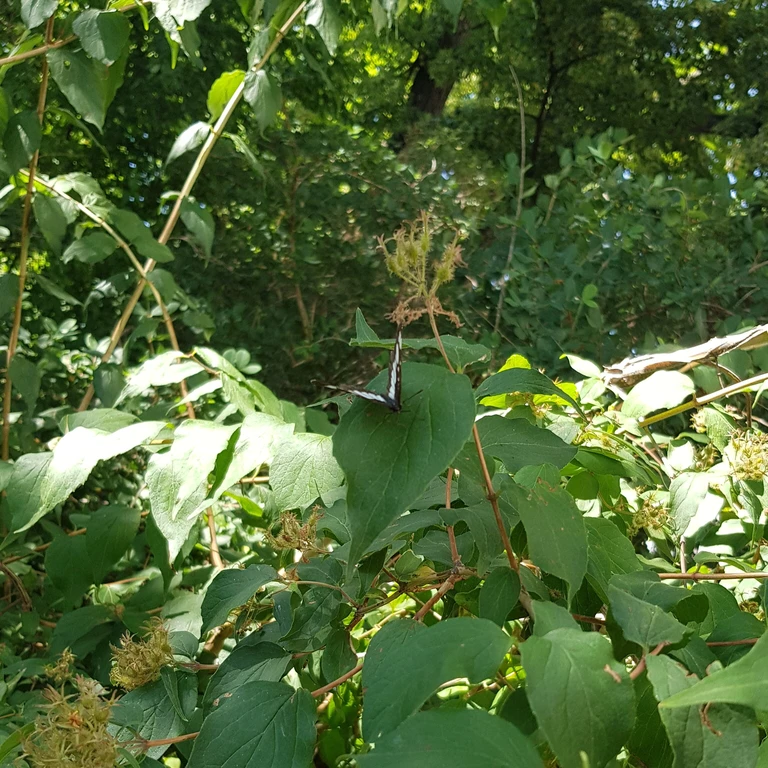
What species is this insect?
Neptis rivularis
